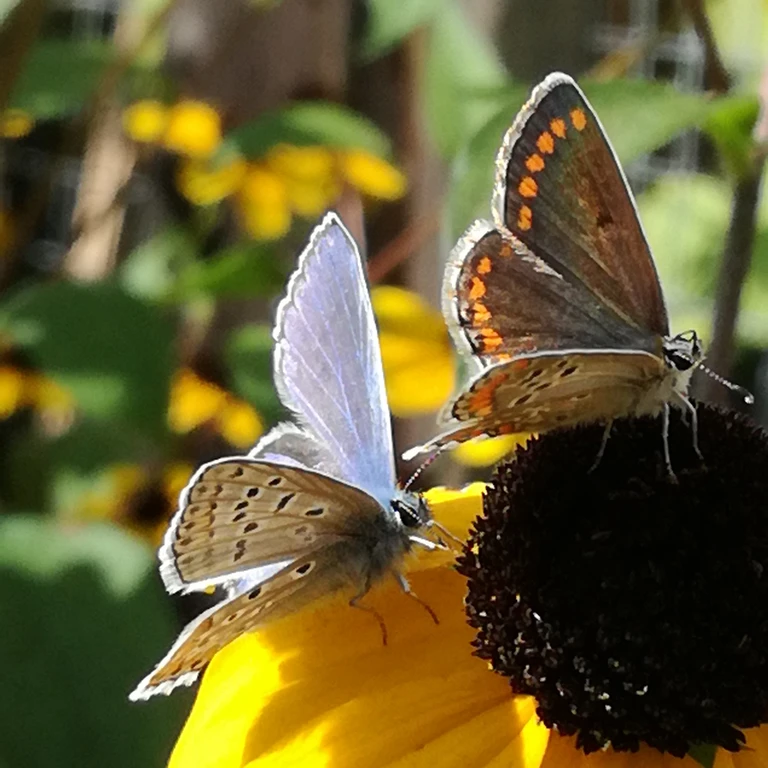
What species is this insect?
Polyommatus icarus
